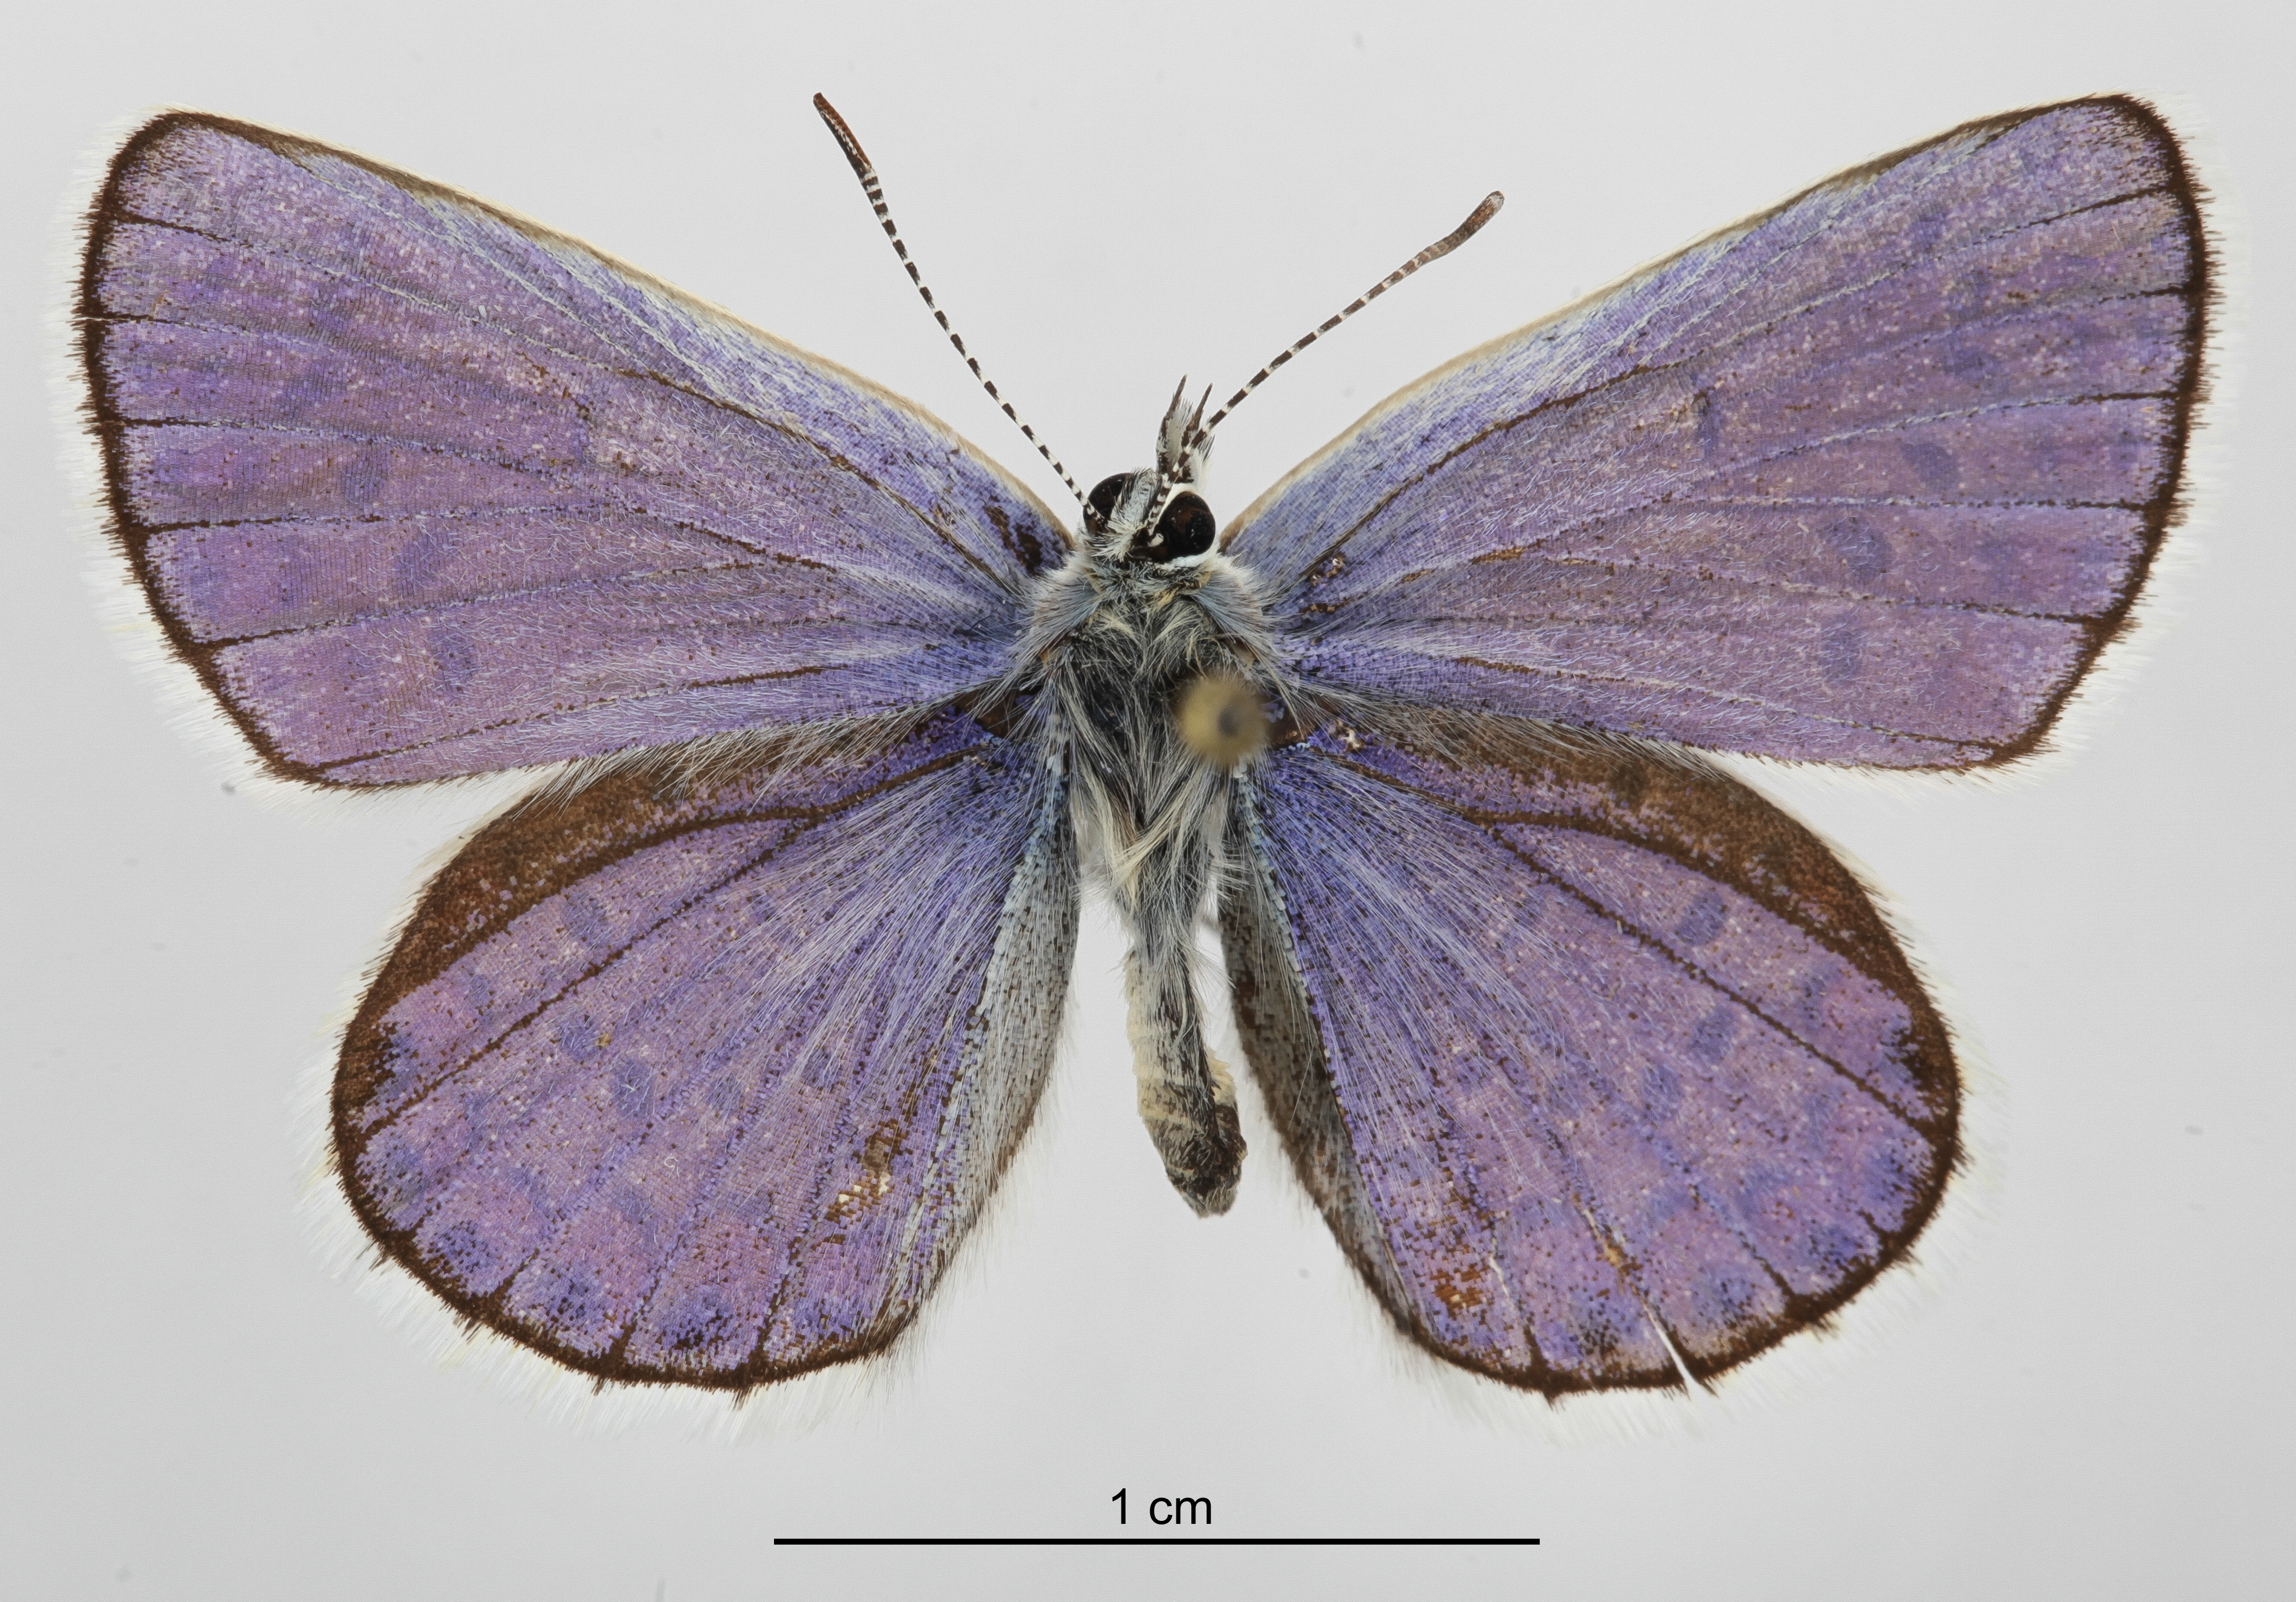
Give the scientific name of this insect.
Plebejus melissa
